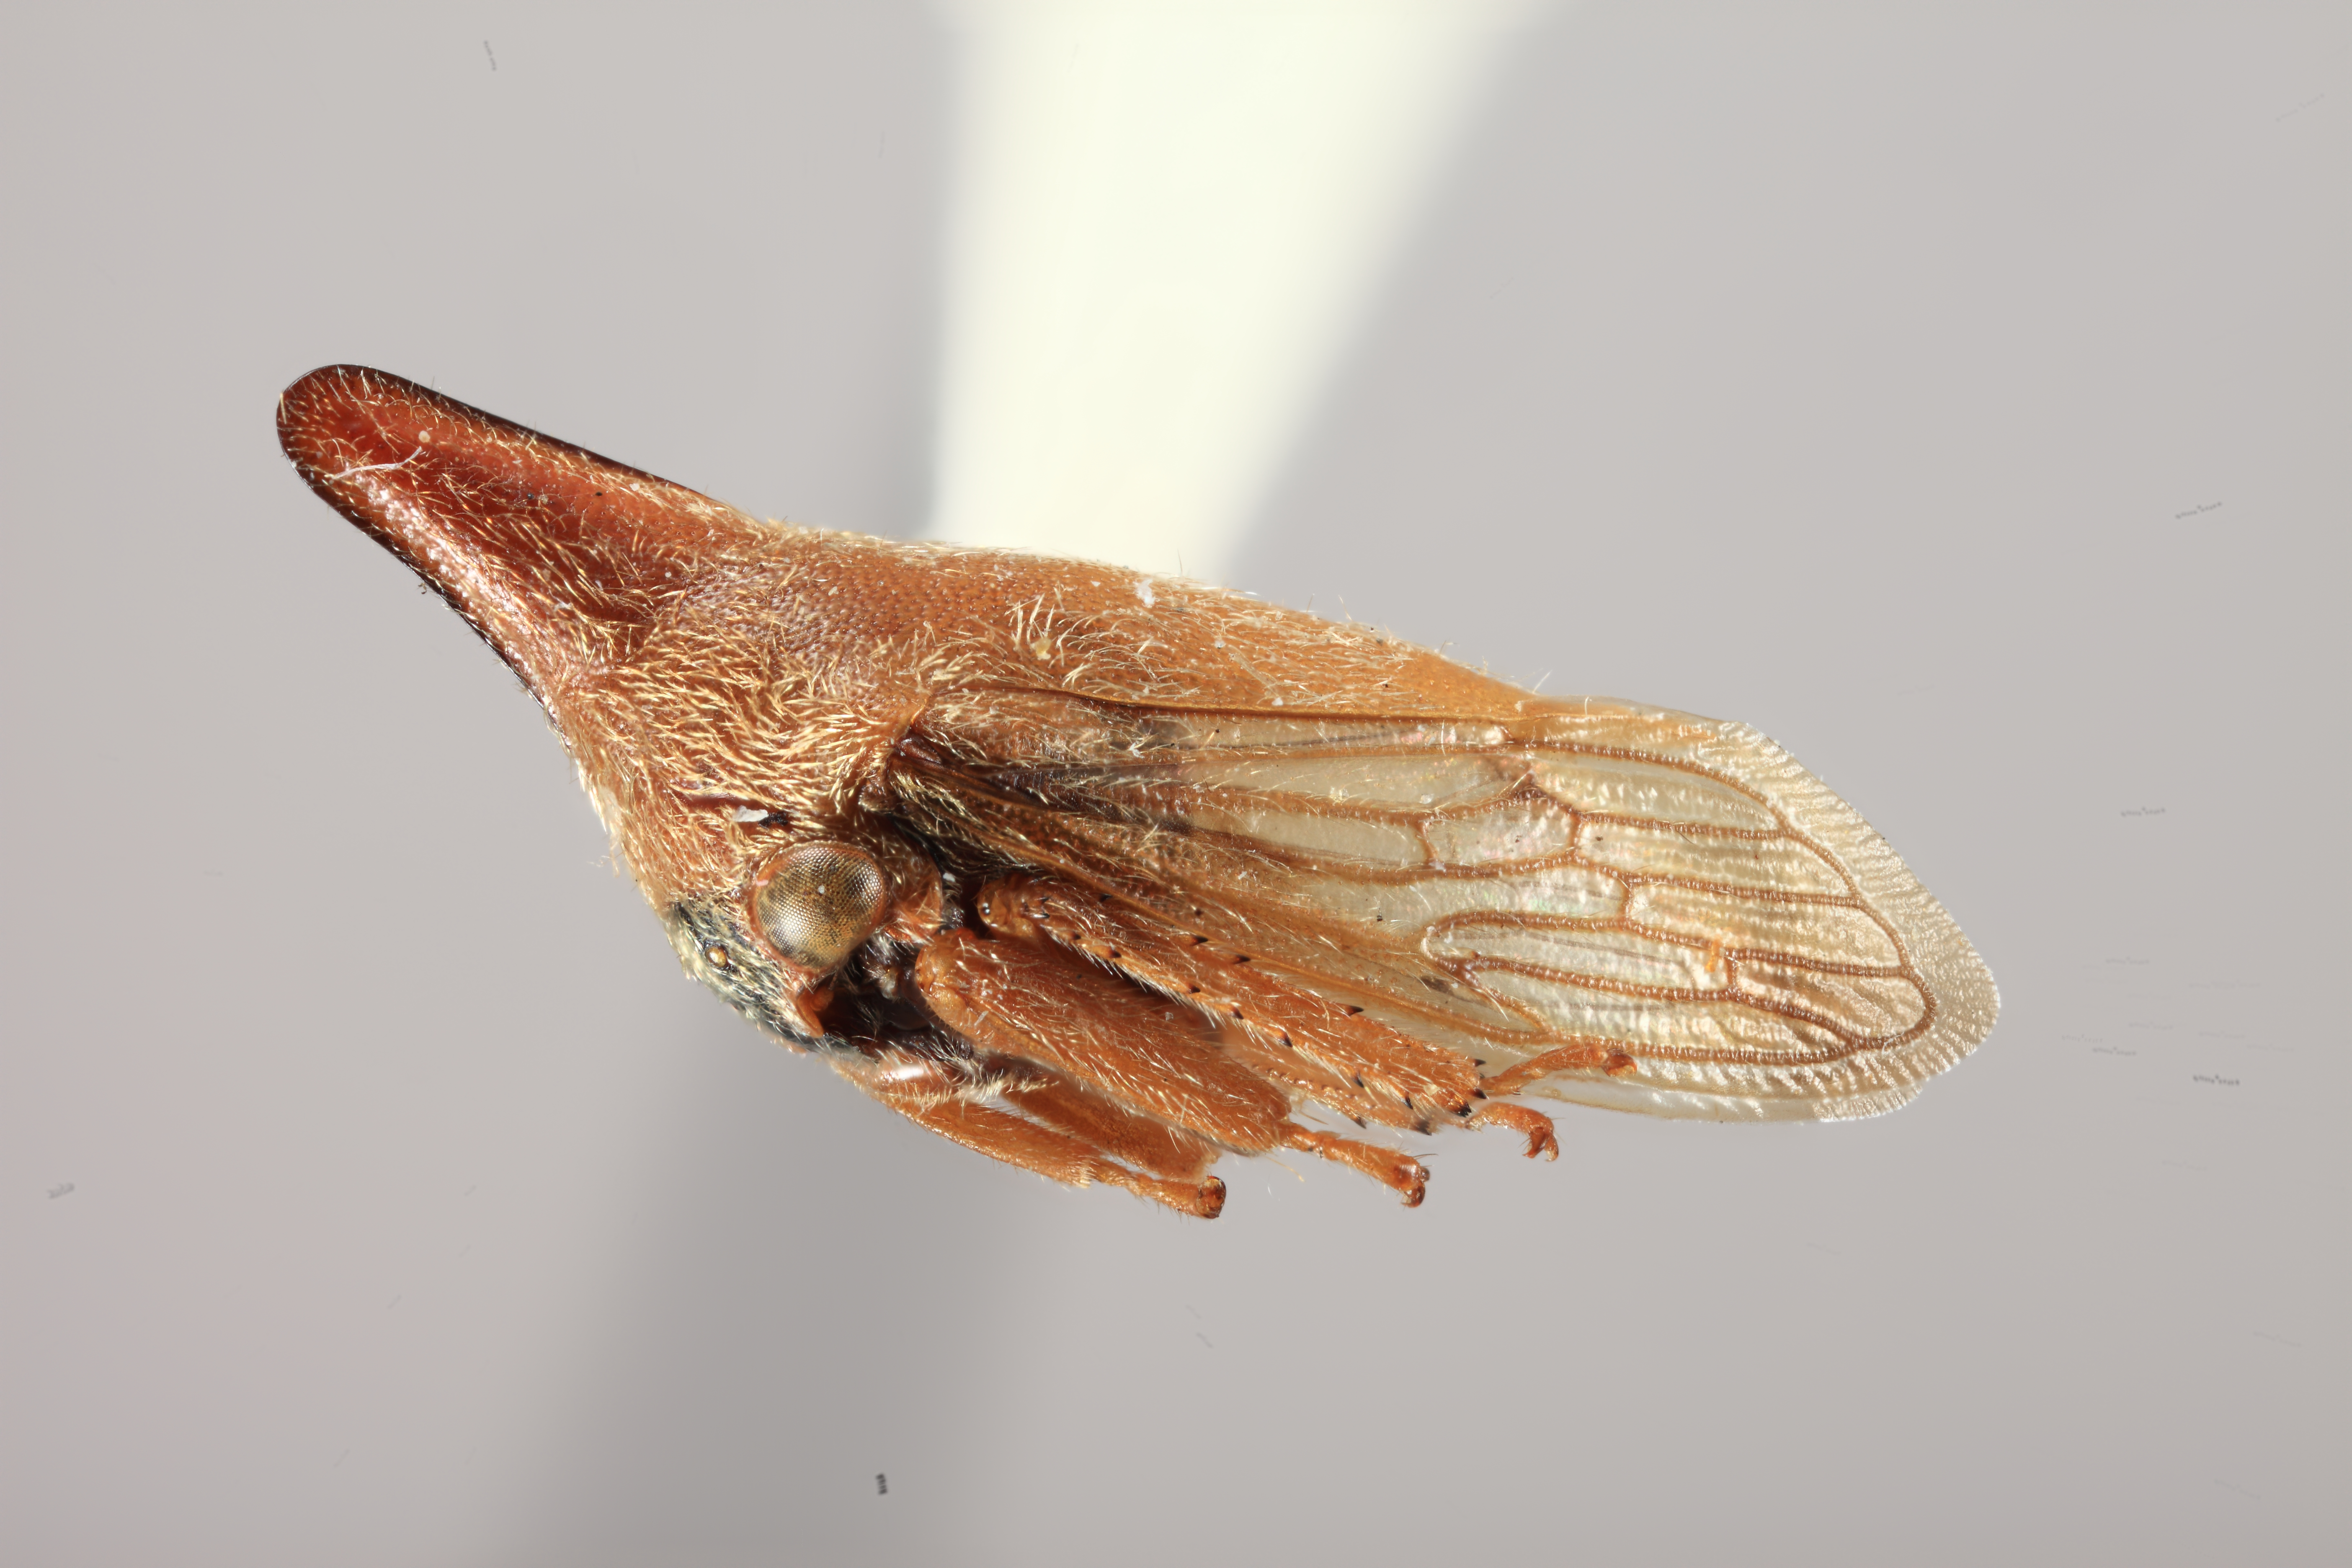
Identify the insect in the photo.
Guayaquila emarginata
